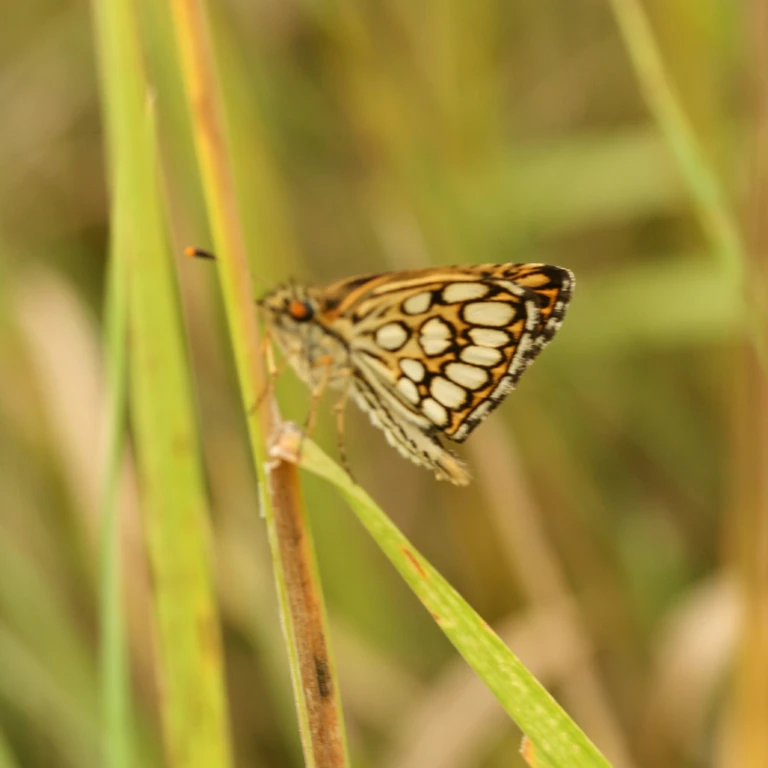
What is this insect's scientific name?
Heteropterus morpheus
